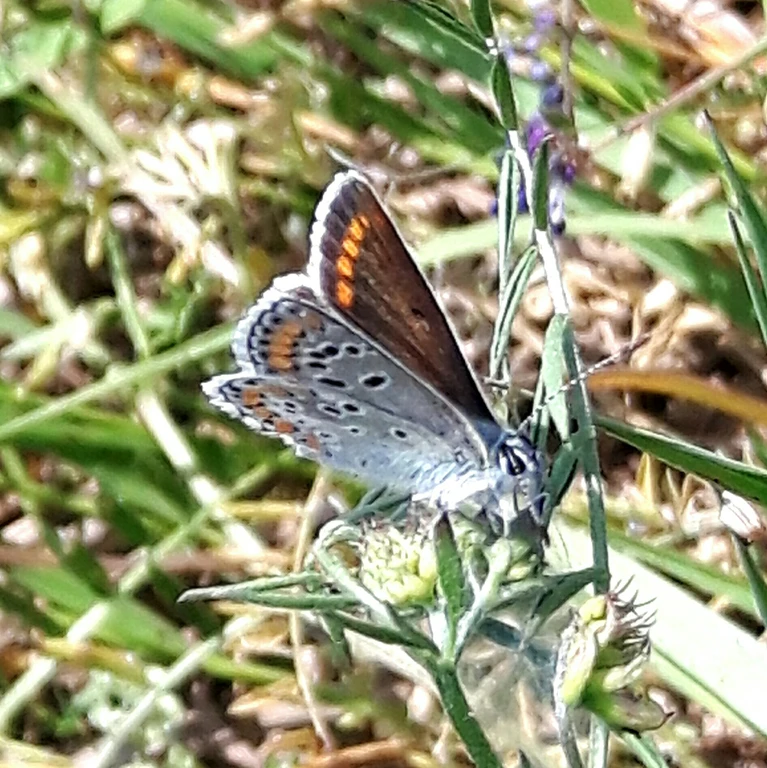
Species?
Aricia agestis/artaxerxes
